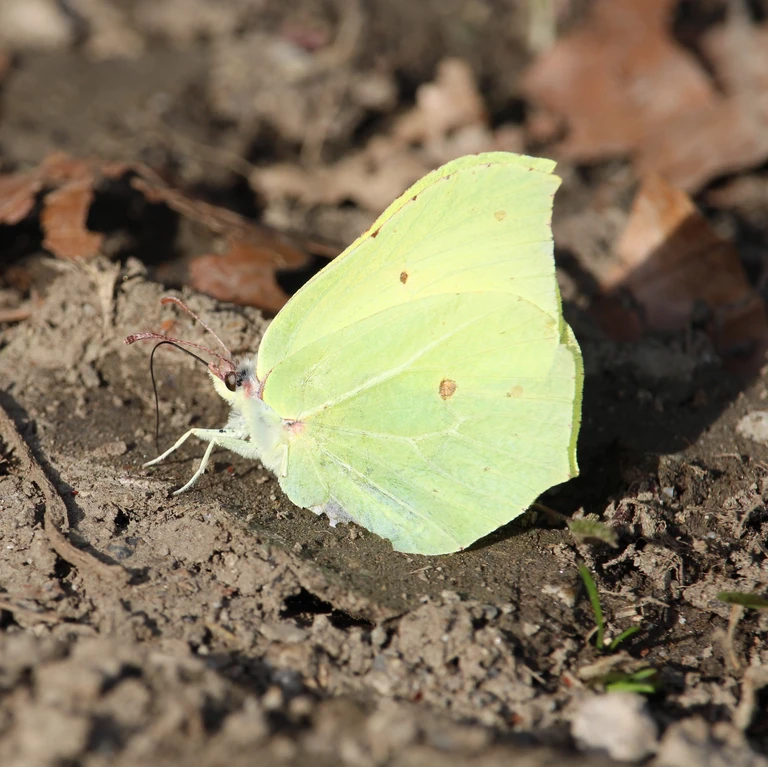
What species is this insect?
Gonepteryx rhamni
